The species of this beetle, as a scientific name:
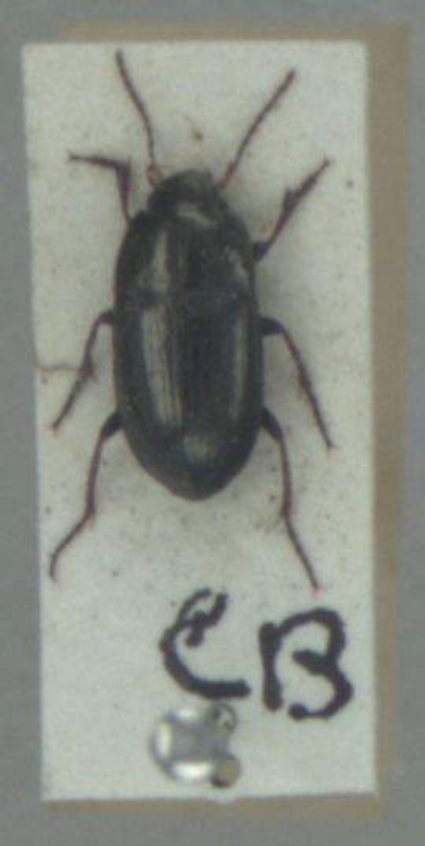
Amara communis
